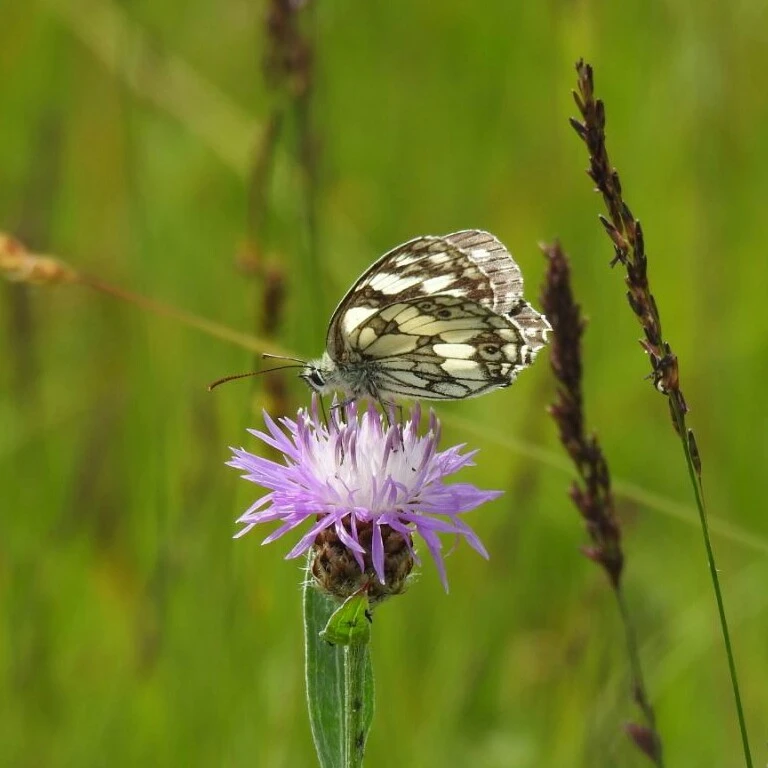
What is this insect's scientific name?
Melanargia galathea
